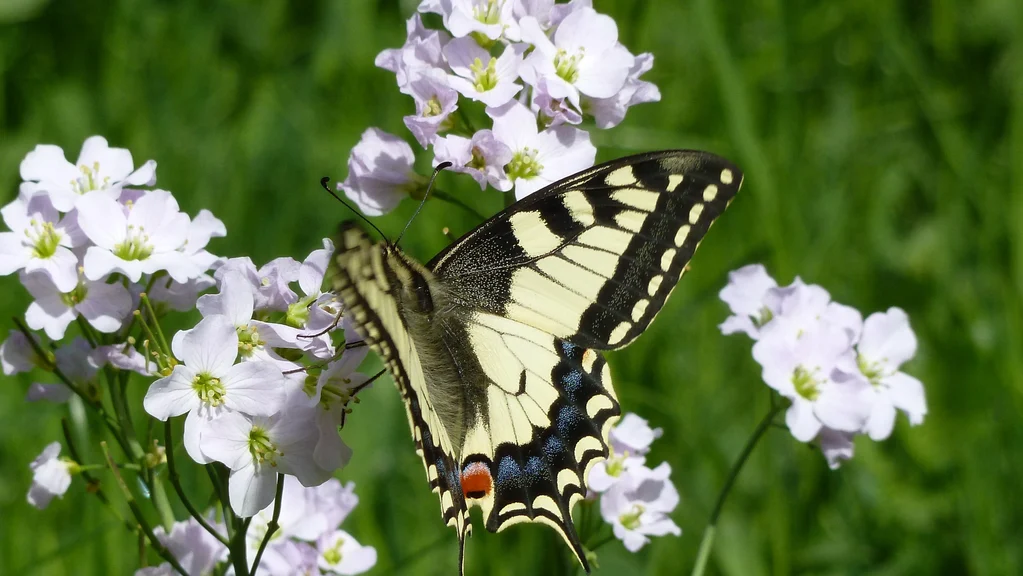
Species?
Papilio machaon
